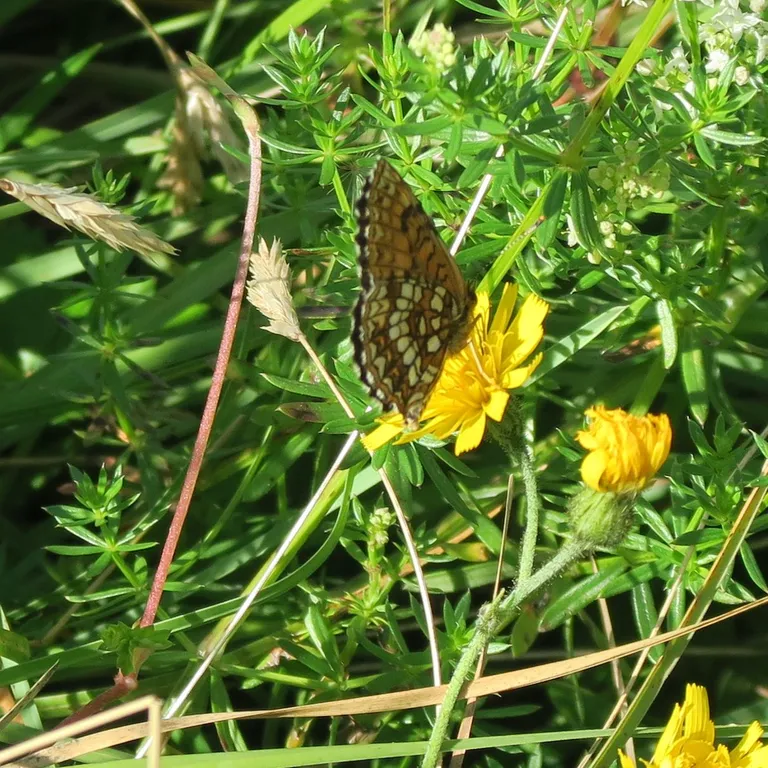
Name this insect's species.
Melitaea diamina
